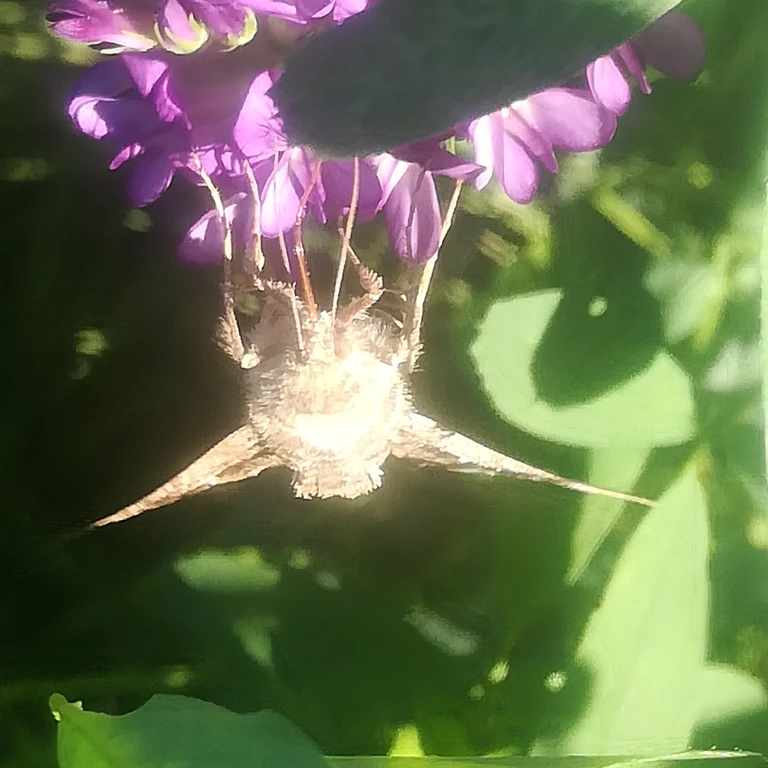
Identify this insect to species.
Autographa gamma
